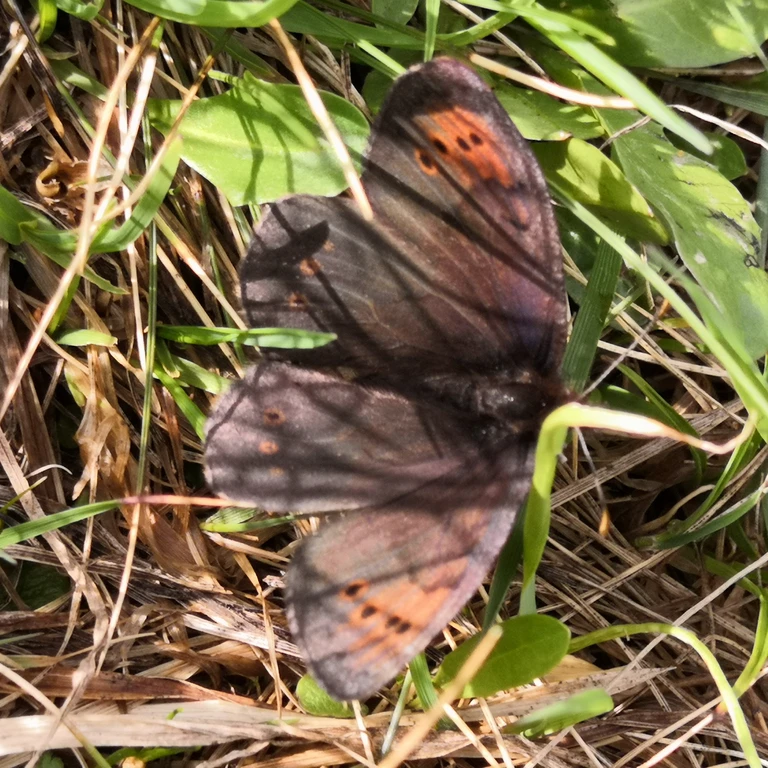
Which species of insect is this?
Erebia pandrose
